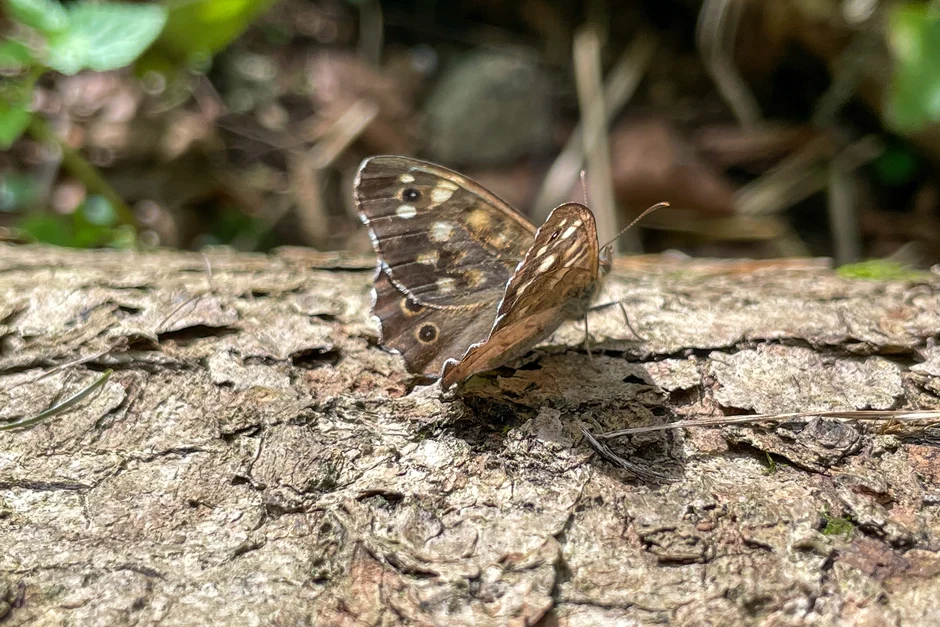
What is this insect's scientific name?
Pararge aegeria
